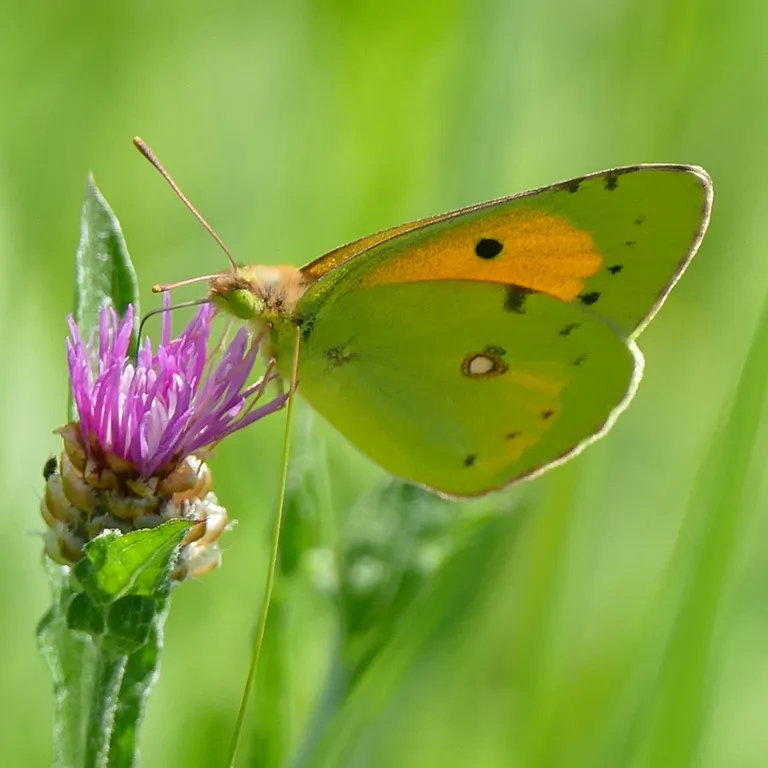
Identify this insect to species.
Colias croceus
